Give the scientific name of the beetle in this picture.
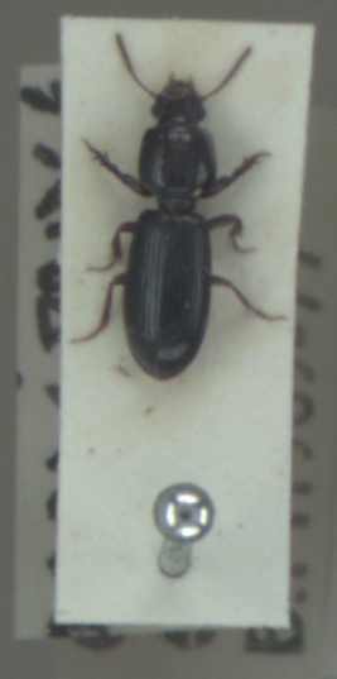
Clivina fossor
